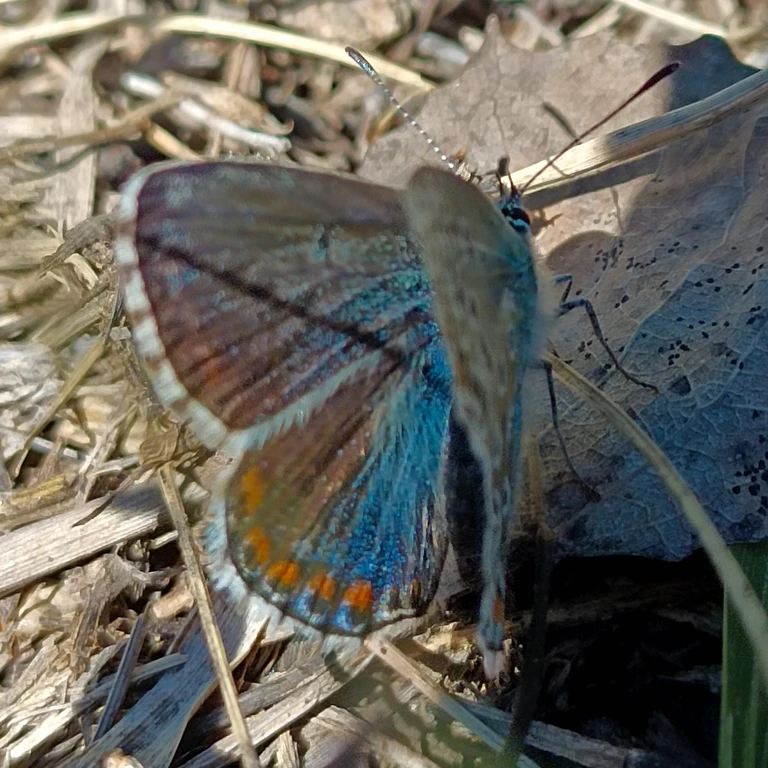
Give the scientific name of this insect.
Lysandra bellargus
